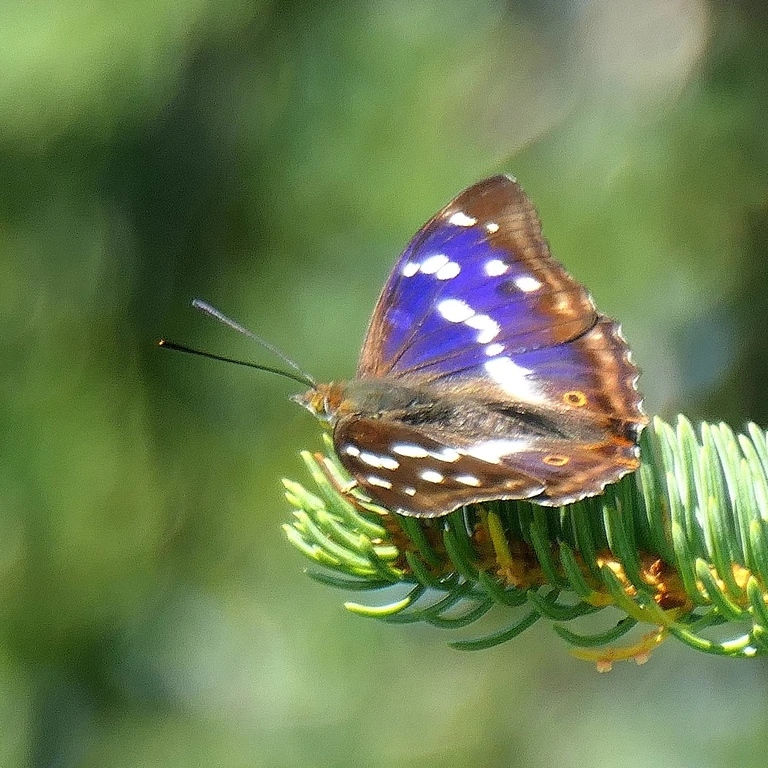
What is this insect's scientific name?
Apatura iris
